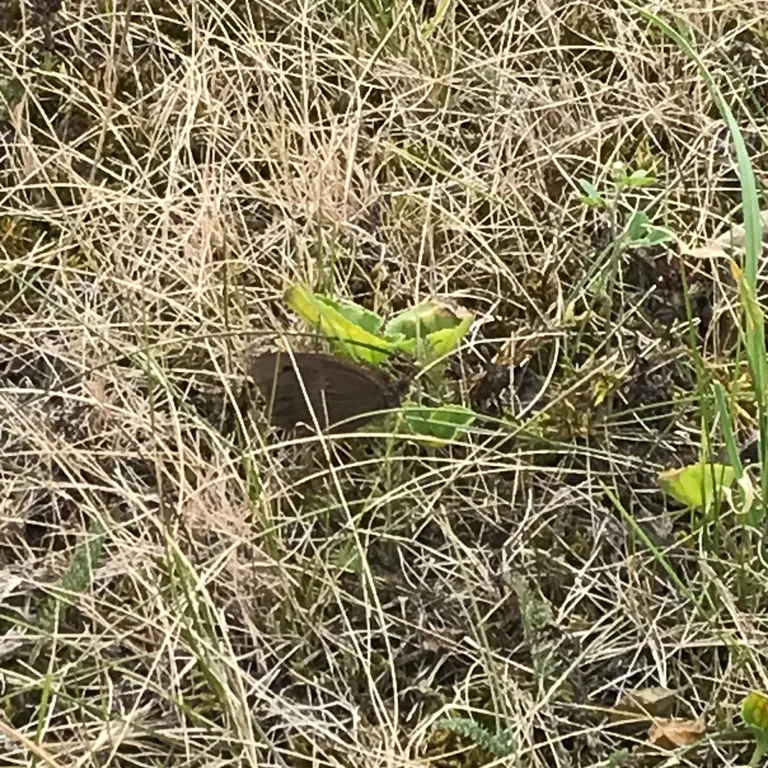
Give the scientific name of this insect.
Minois dryas
